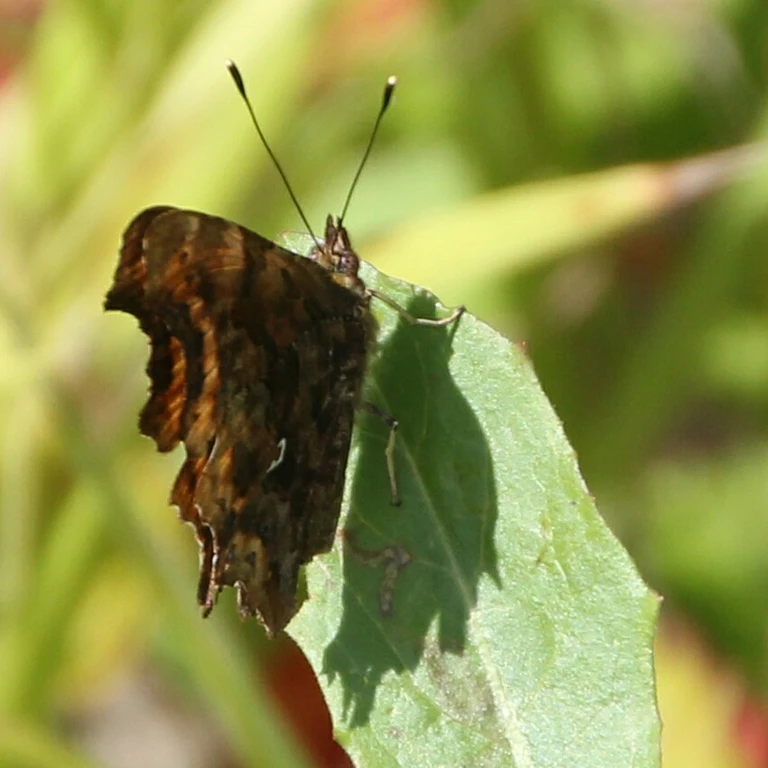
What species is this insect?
Polygonia c-album
